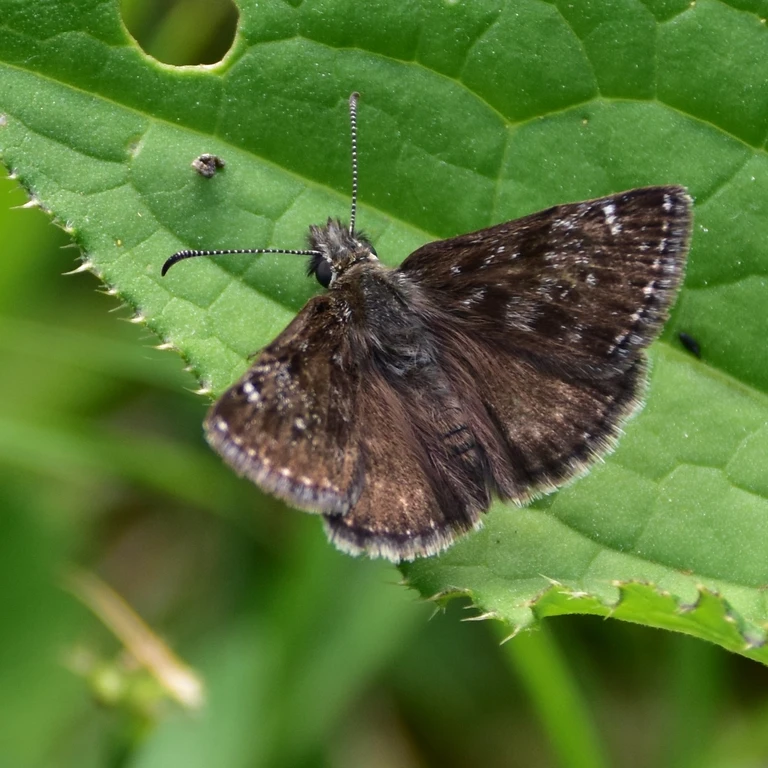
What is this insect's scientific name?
Erynnis tages
